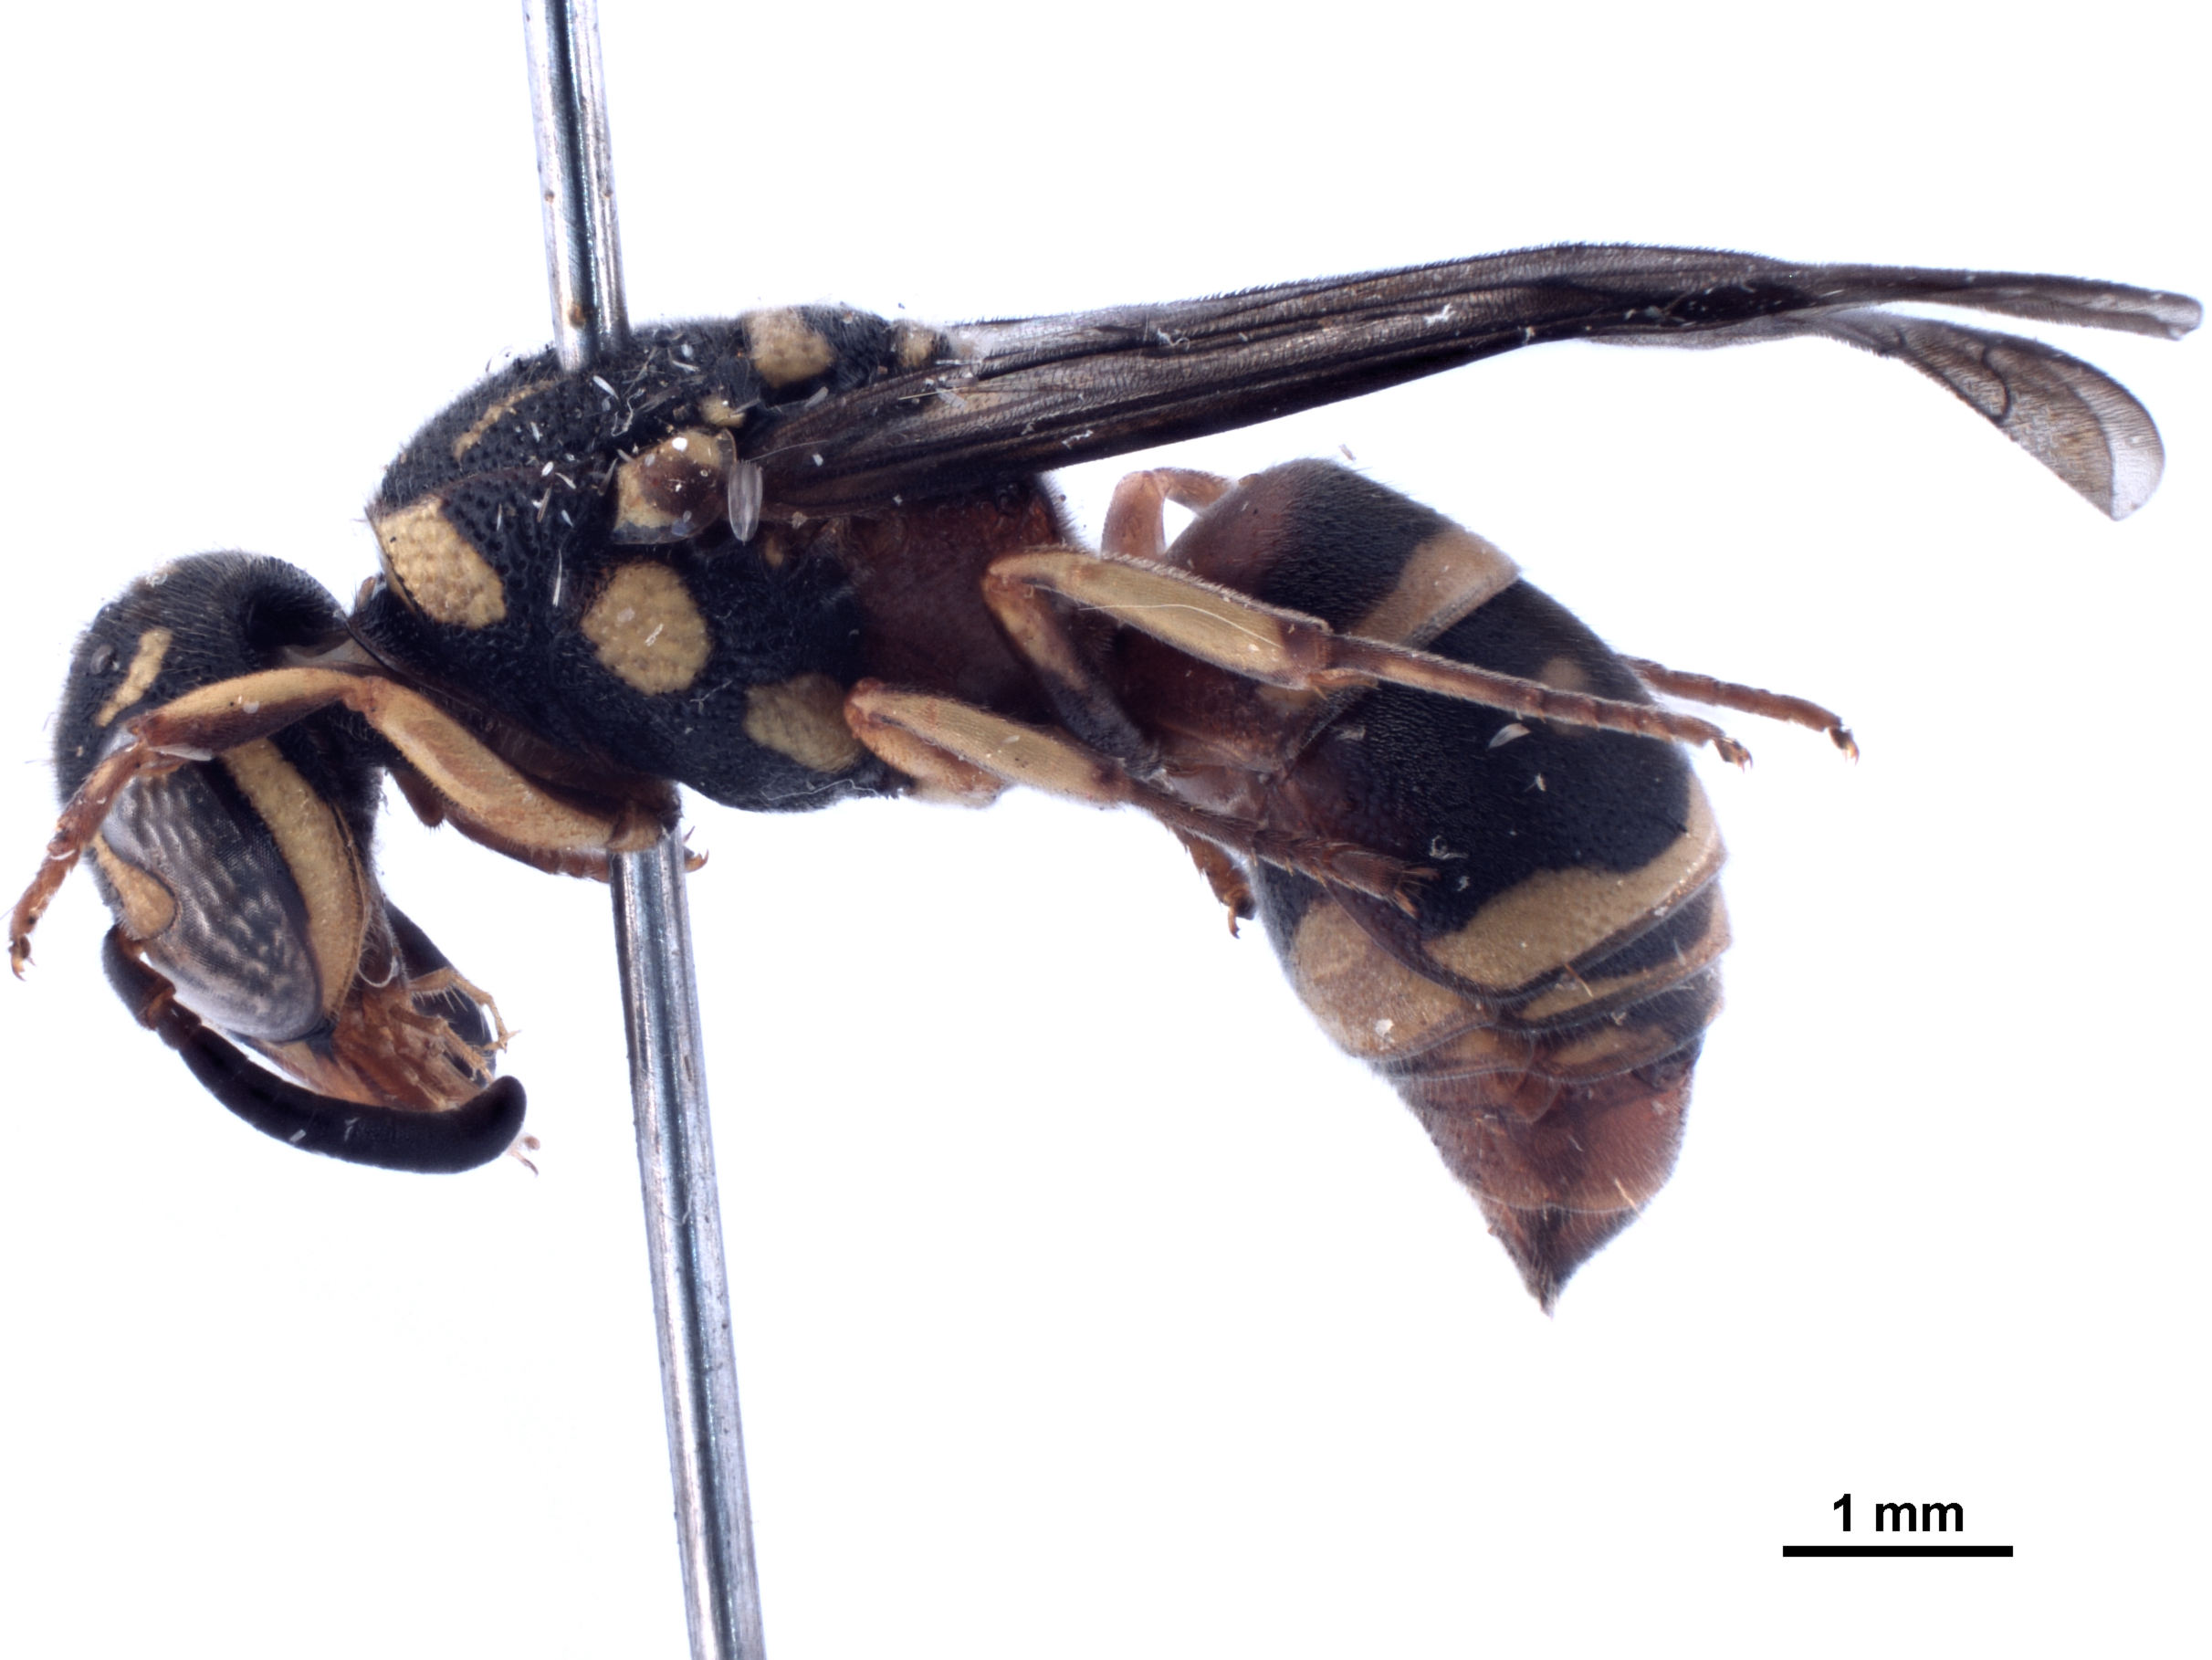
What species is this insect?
Stenodyneriellus wickwari
